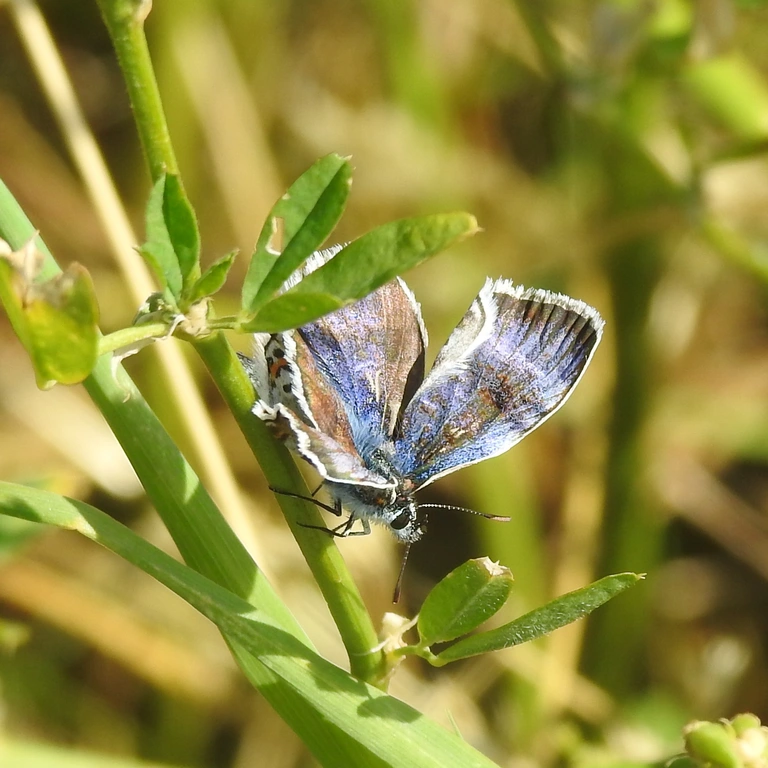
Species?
Plebejus argus
